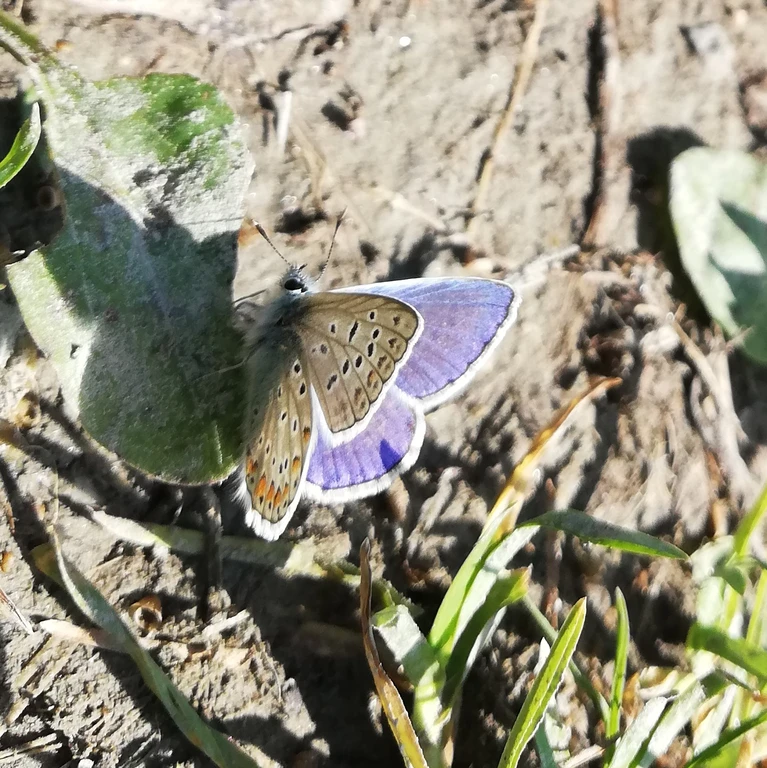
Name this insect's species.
Polyommatus icarus
